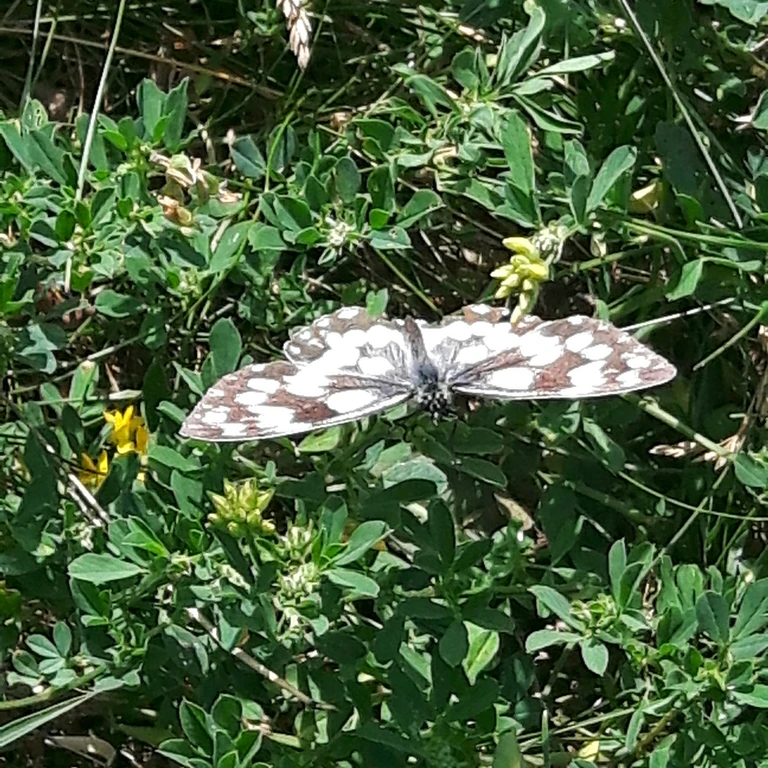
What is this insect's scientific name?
Melanargia galathea
